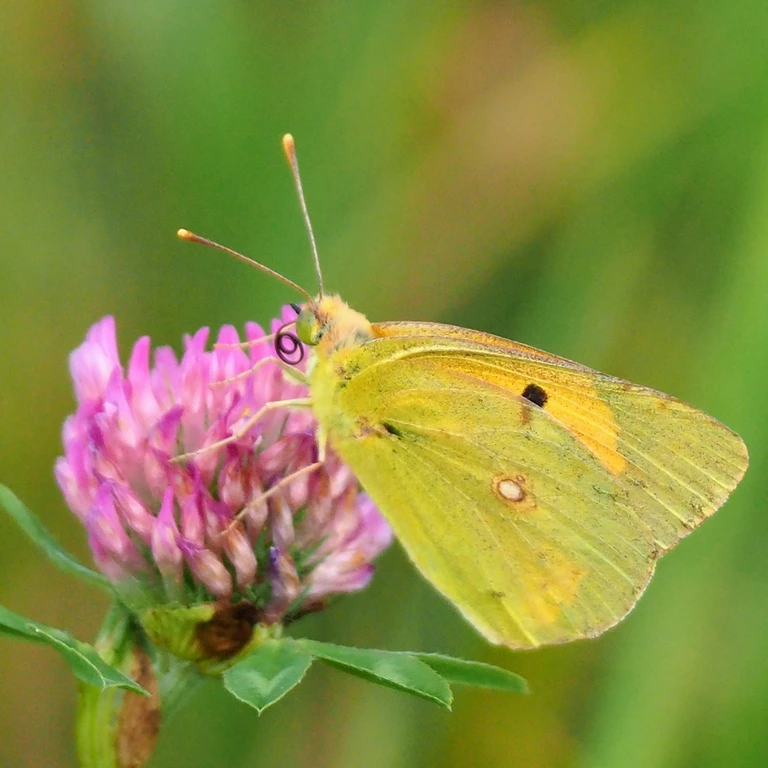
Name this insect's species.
Colias croceus
